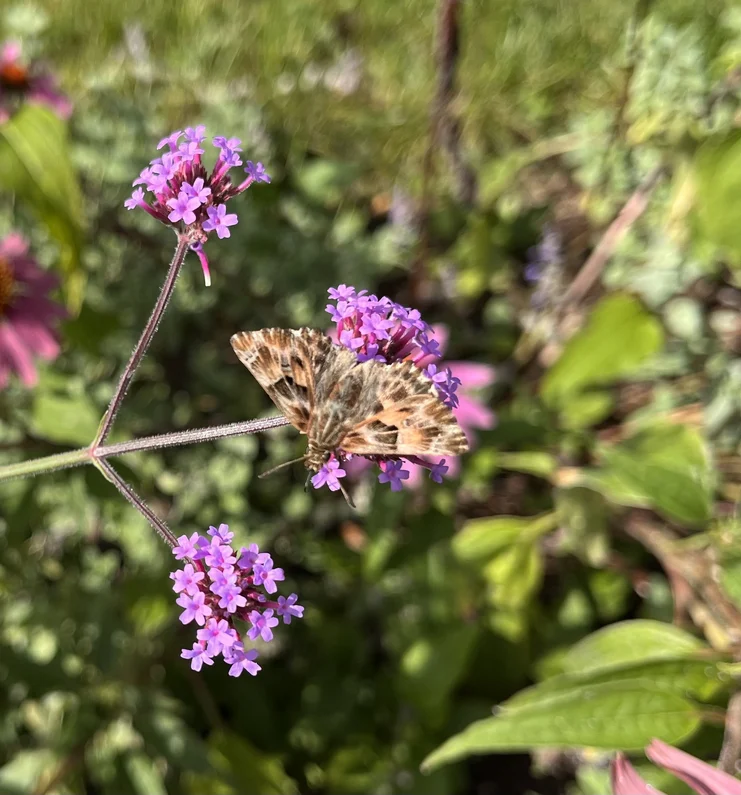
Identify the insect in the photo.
Carcharodus alceae
